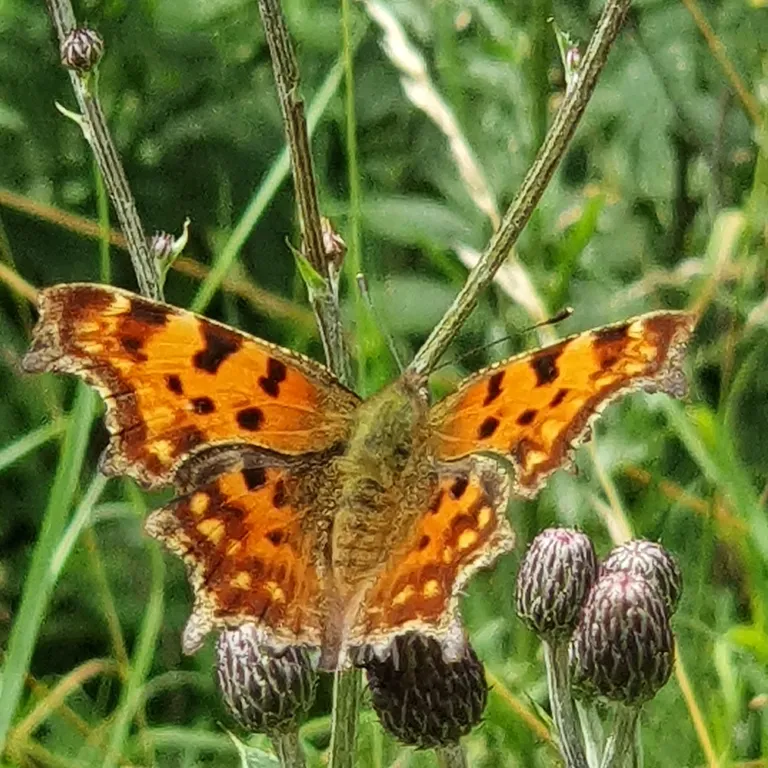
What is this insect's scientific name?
Polygonia c-album
